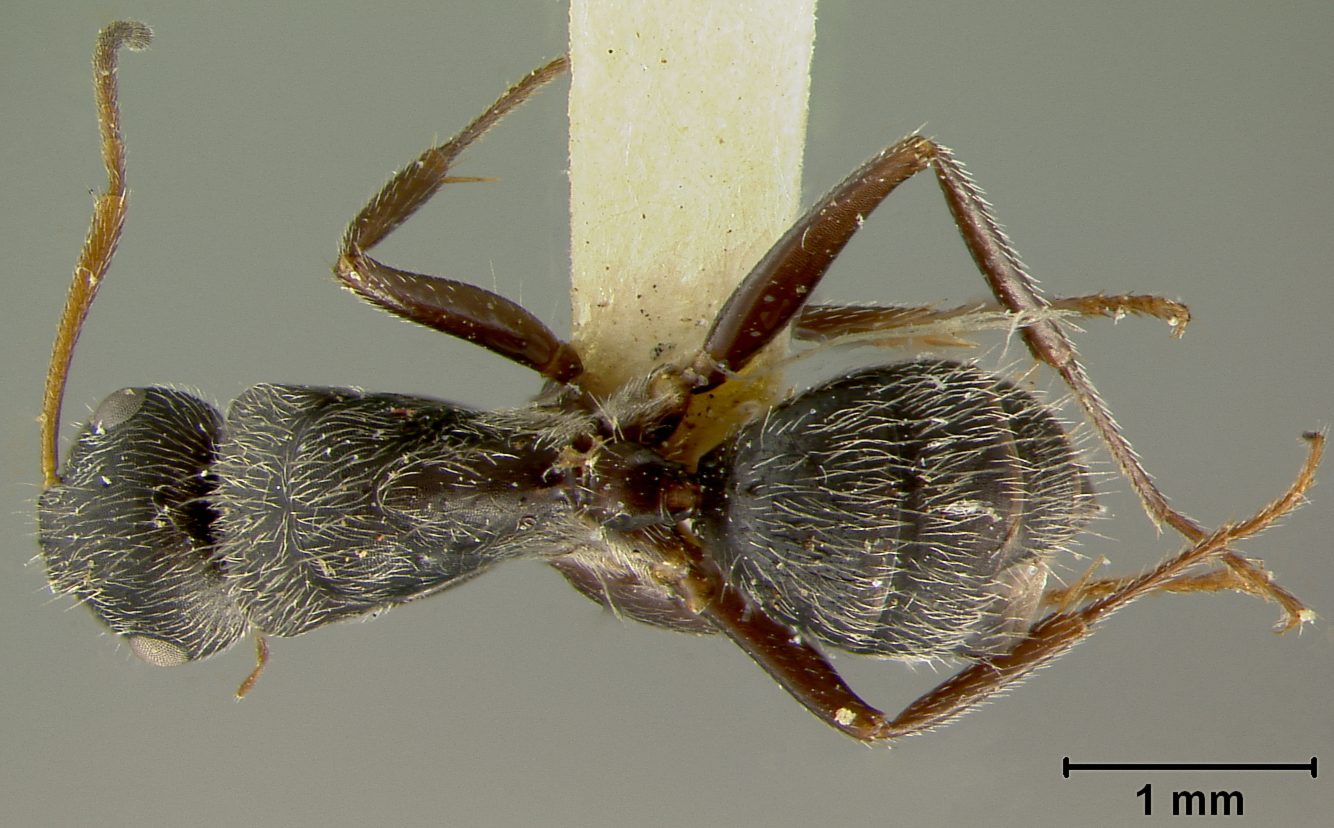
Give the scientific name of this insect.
Camponotus frontalis
